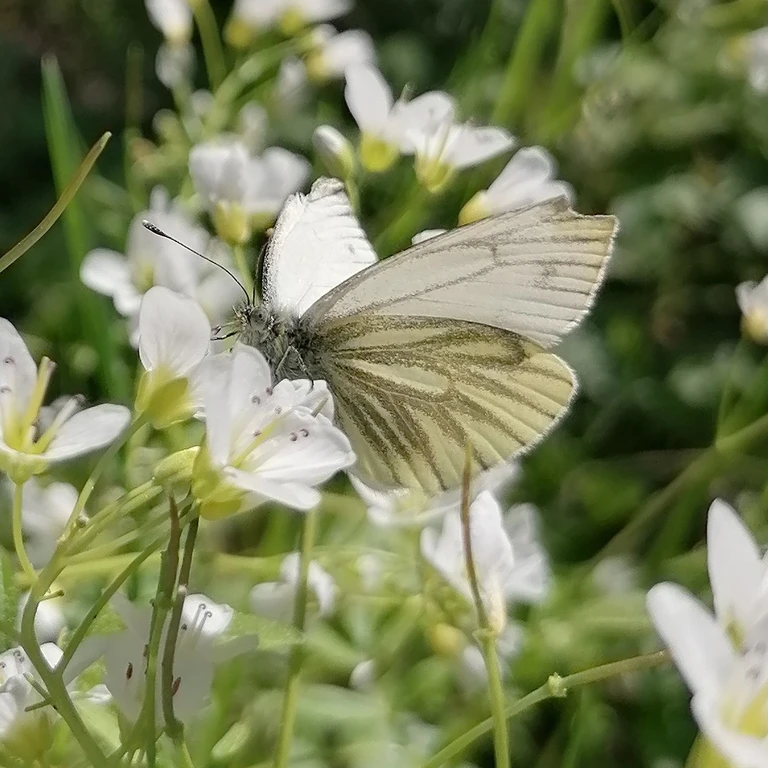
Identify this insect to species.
Pieris napi
